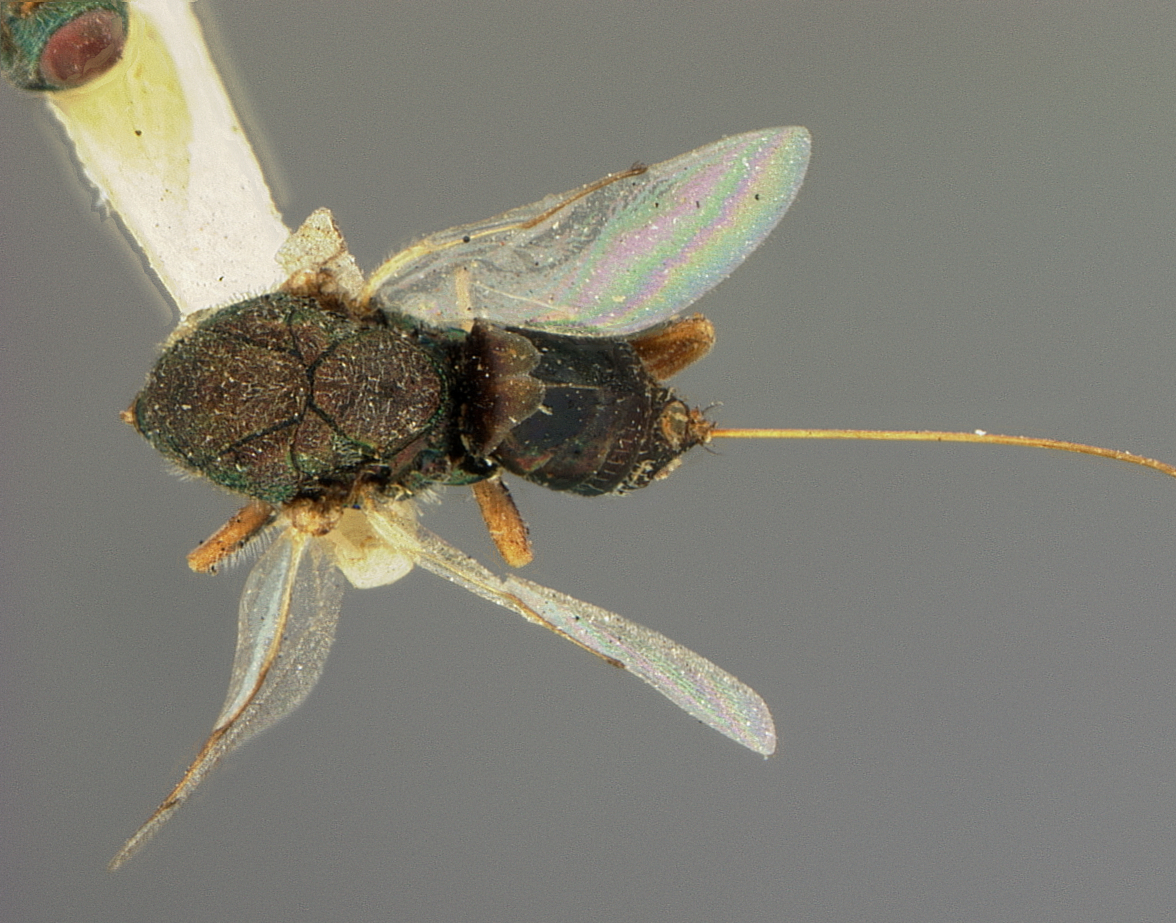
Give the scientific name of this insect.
Torymus mexicanus
